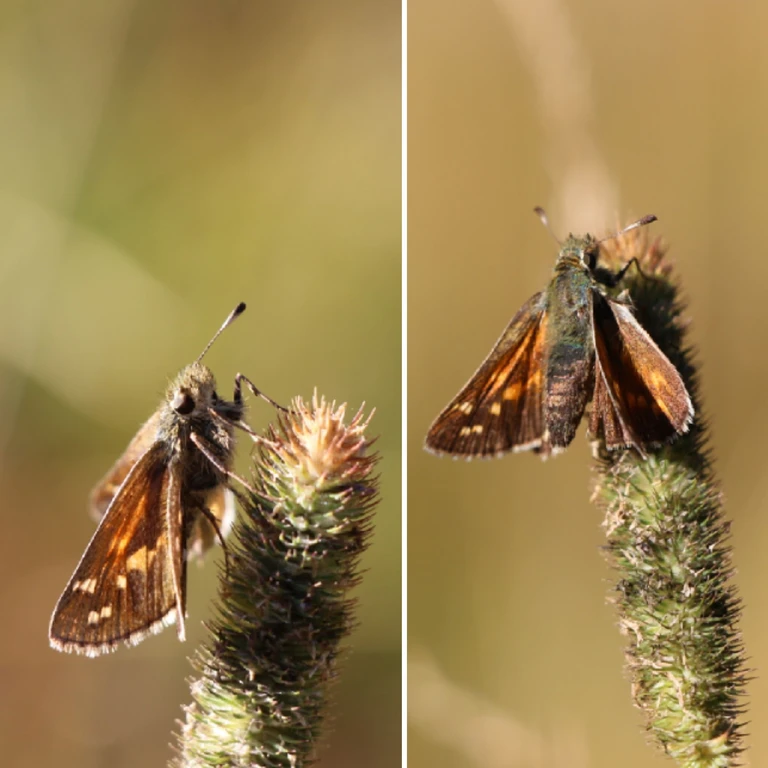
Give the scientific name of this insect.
Hesperia comma
